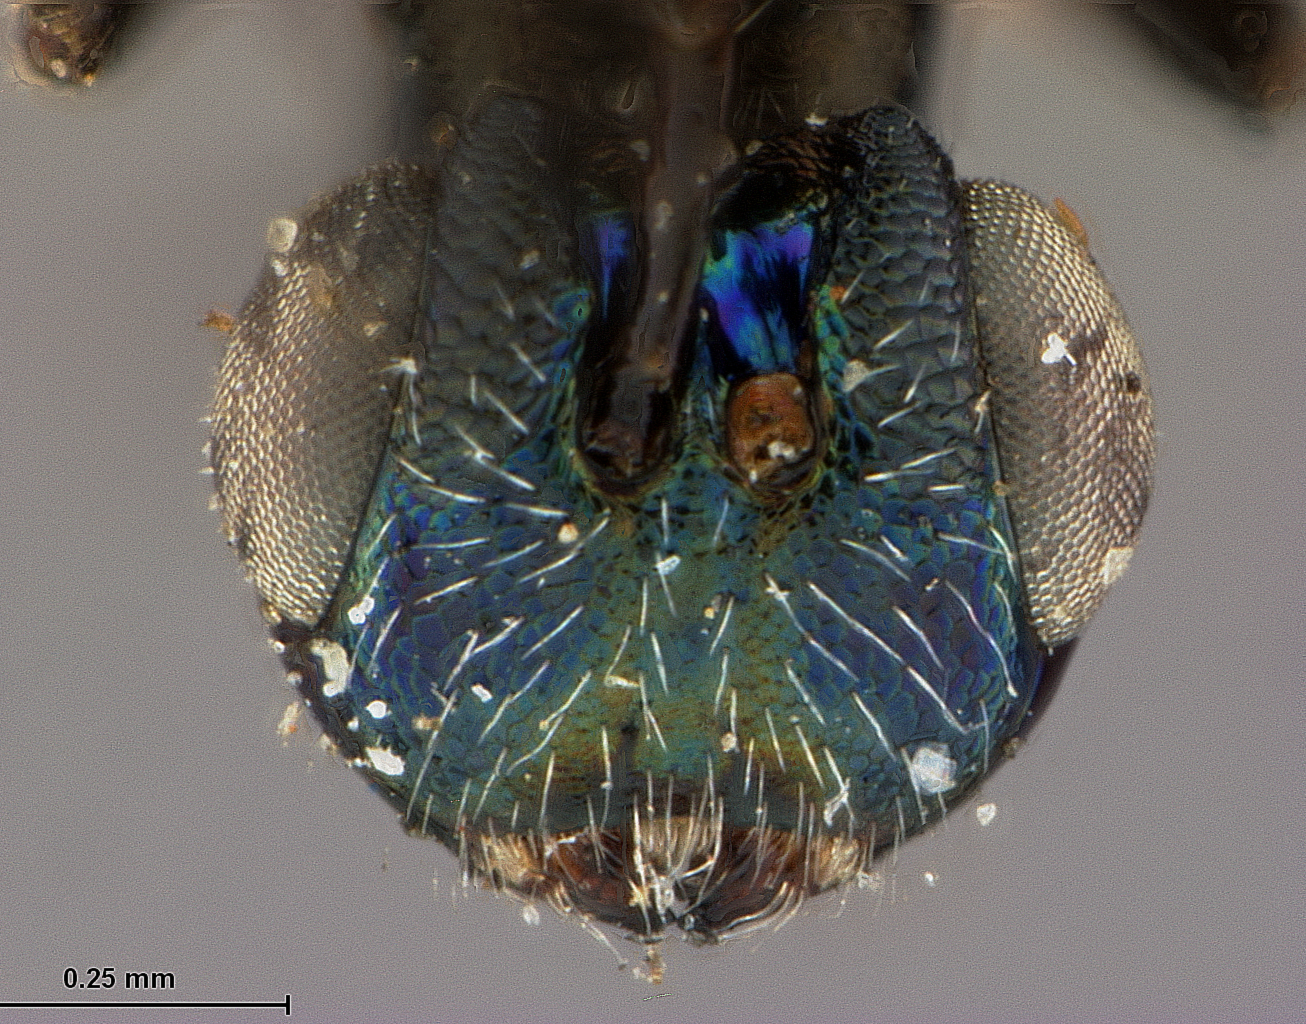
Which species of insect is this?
Chirolophus koebelei
